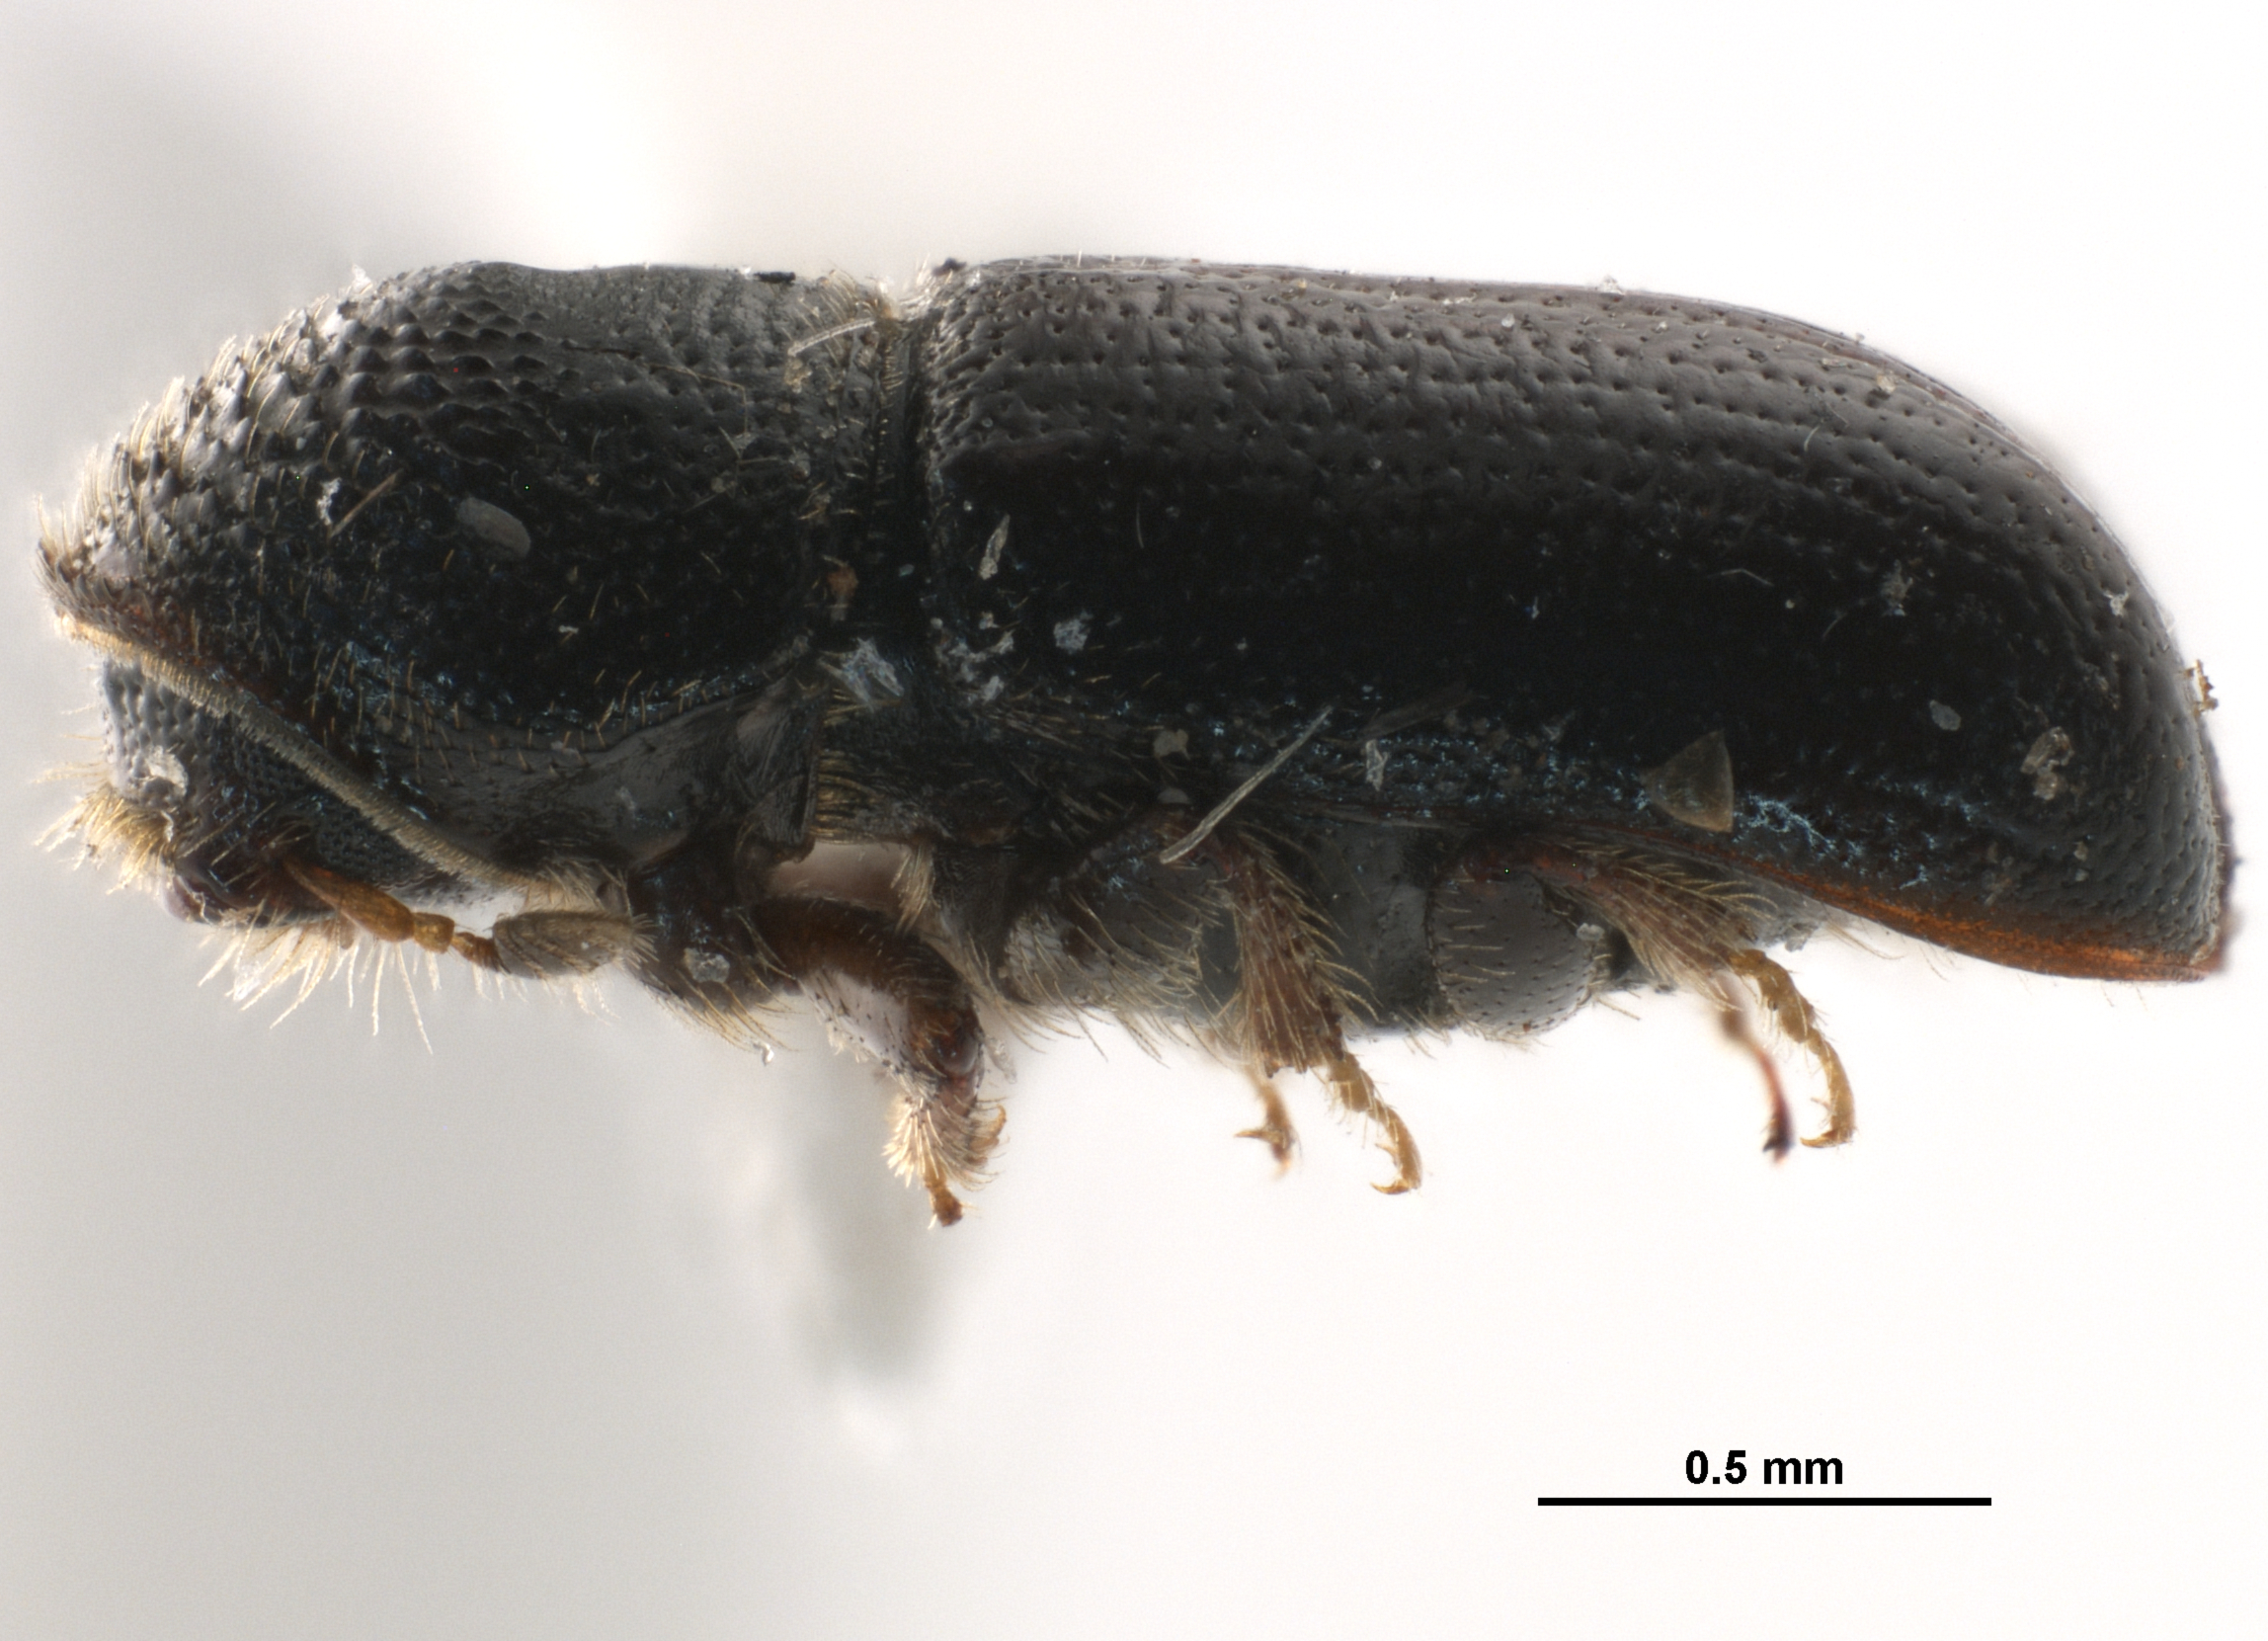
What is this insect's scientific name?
Pityophthorus carmeli
